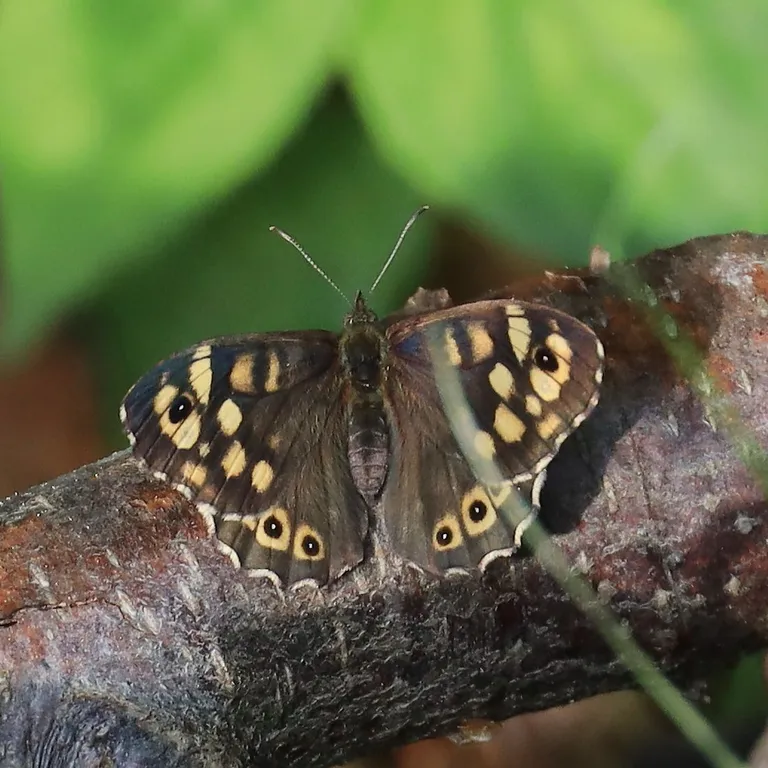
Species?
Pararge aegeria
